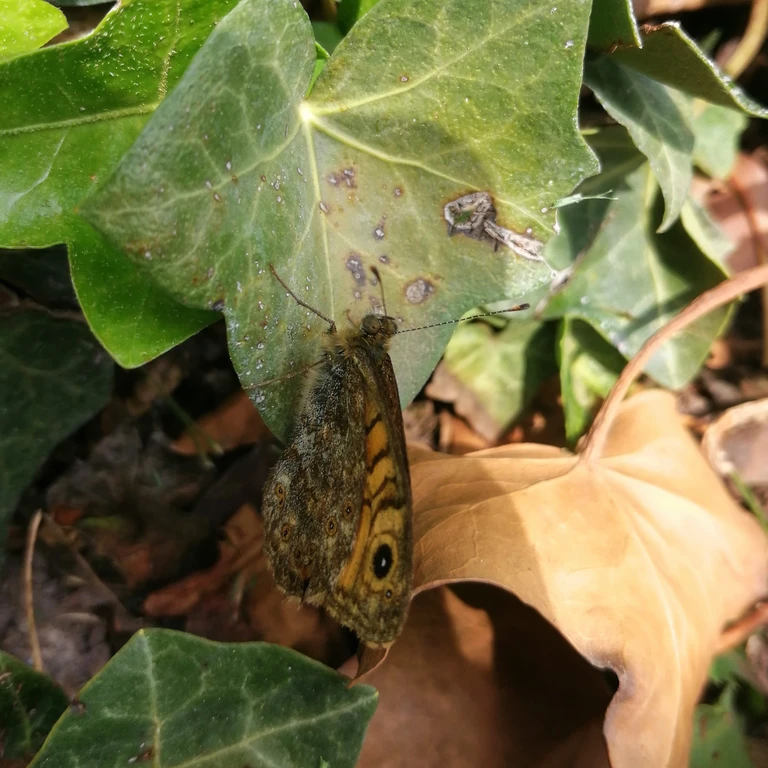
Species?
Lasiommata megera (also Pararge megera)
